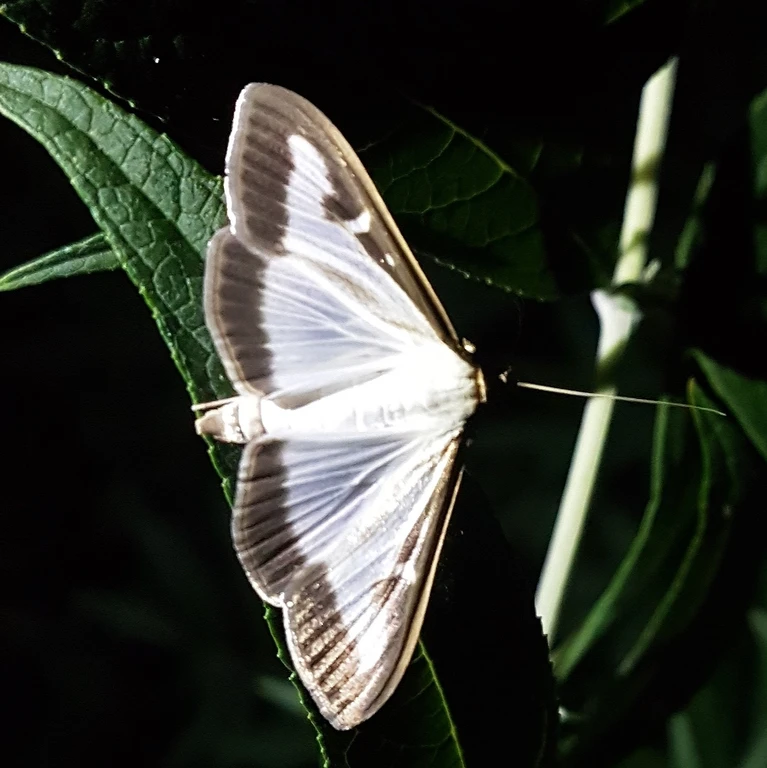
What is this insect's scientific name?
Cydalima perspectalis
